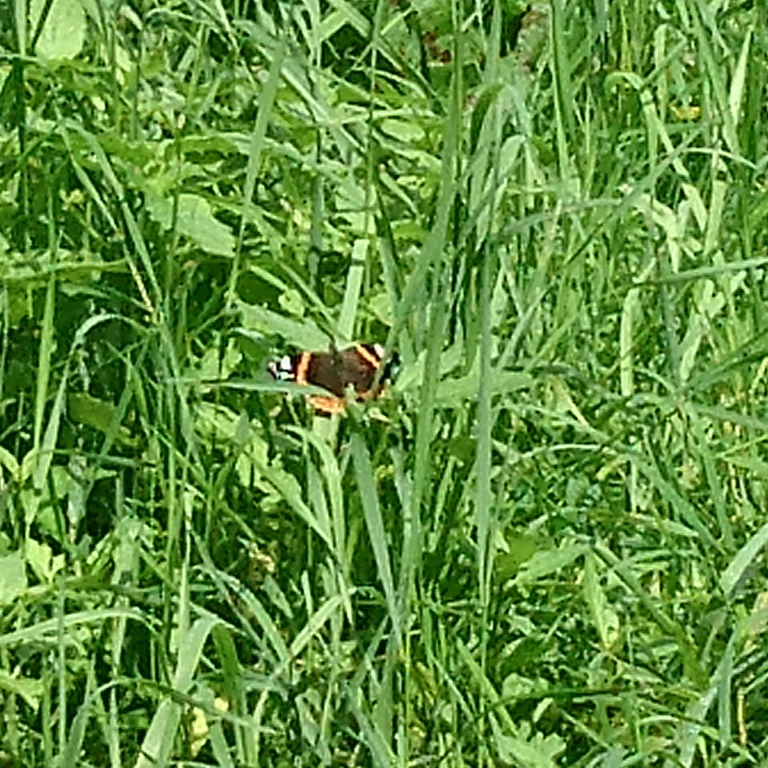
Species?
Vanessa atalanta
